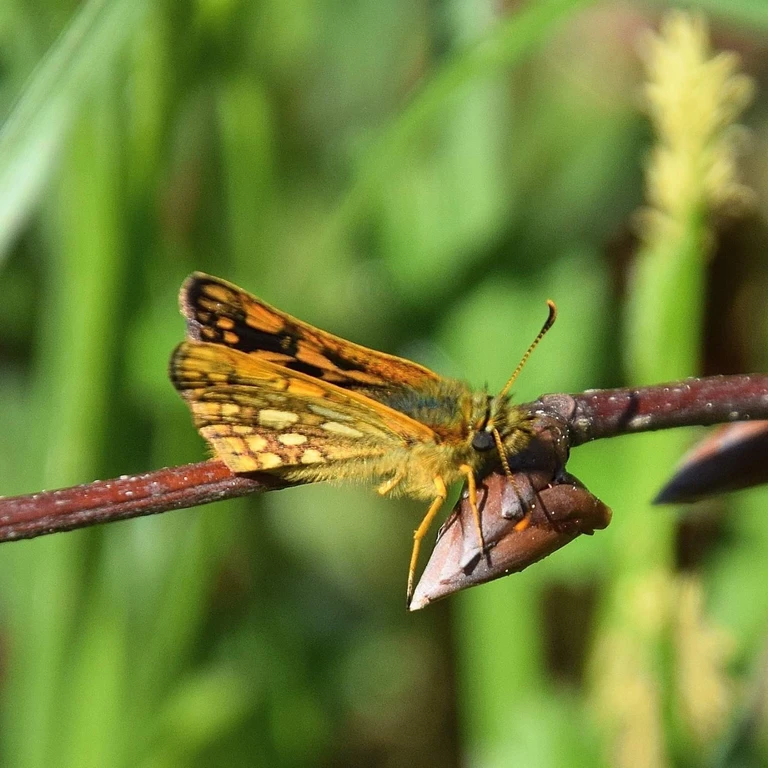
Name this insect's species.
Carterocephalus palaemon
